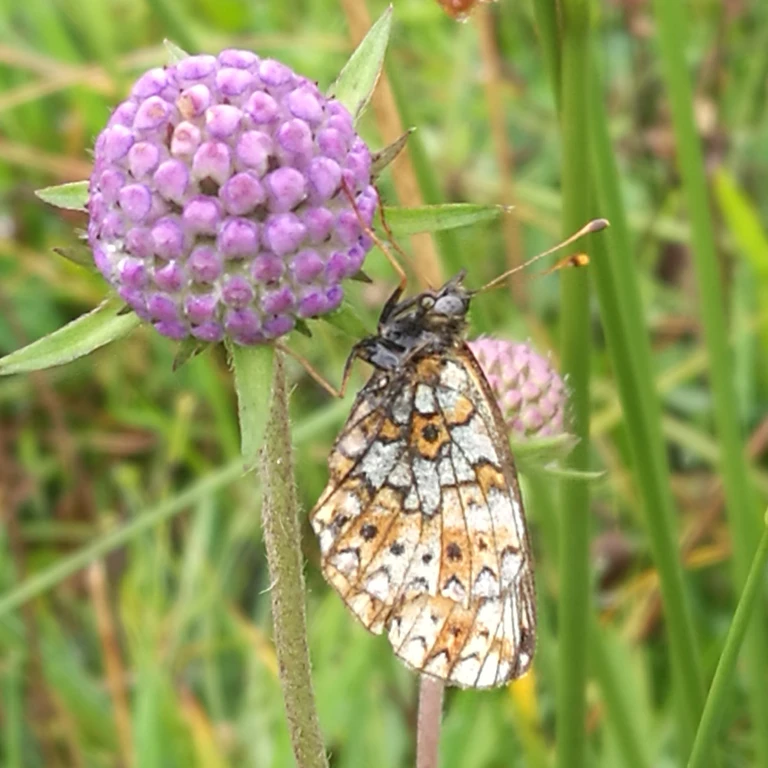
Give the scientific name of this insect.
Boloria selene
